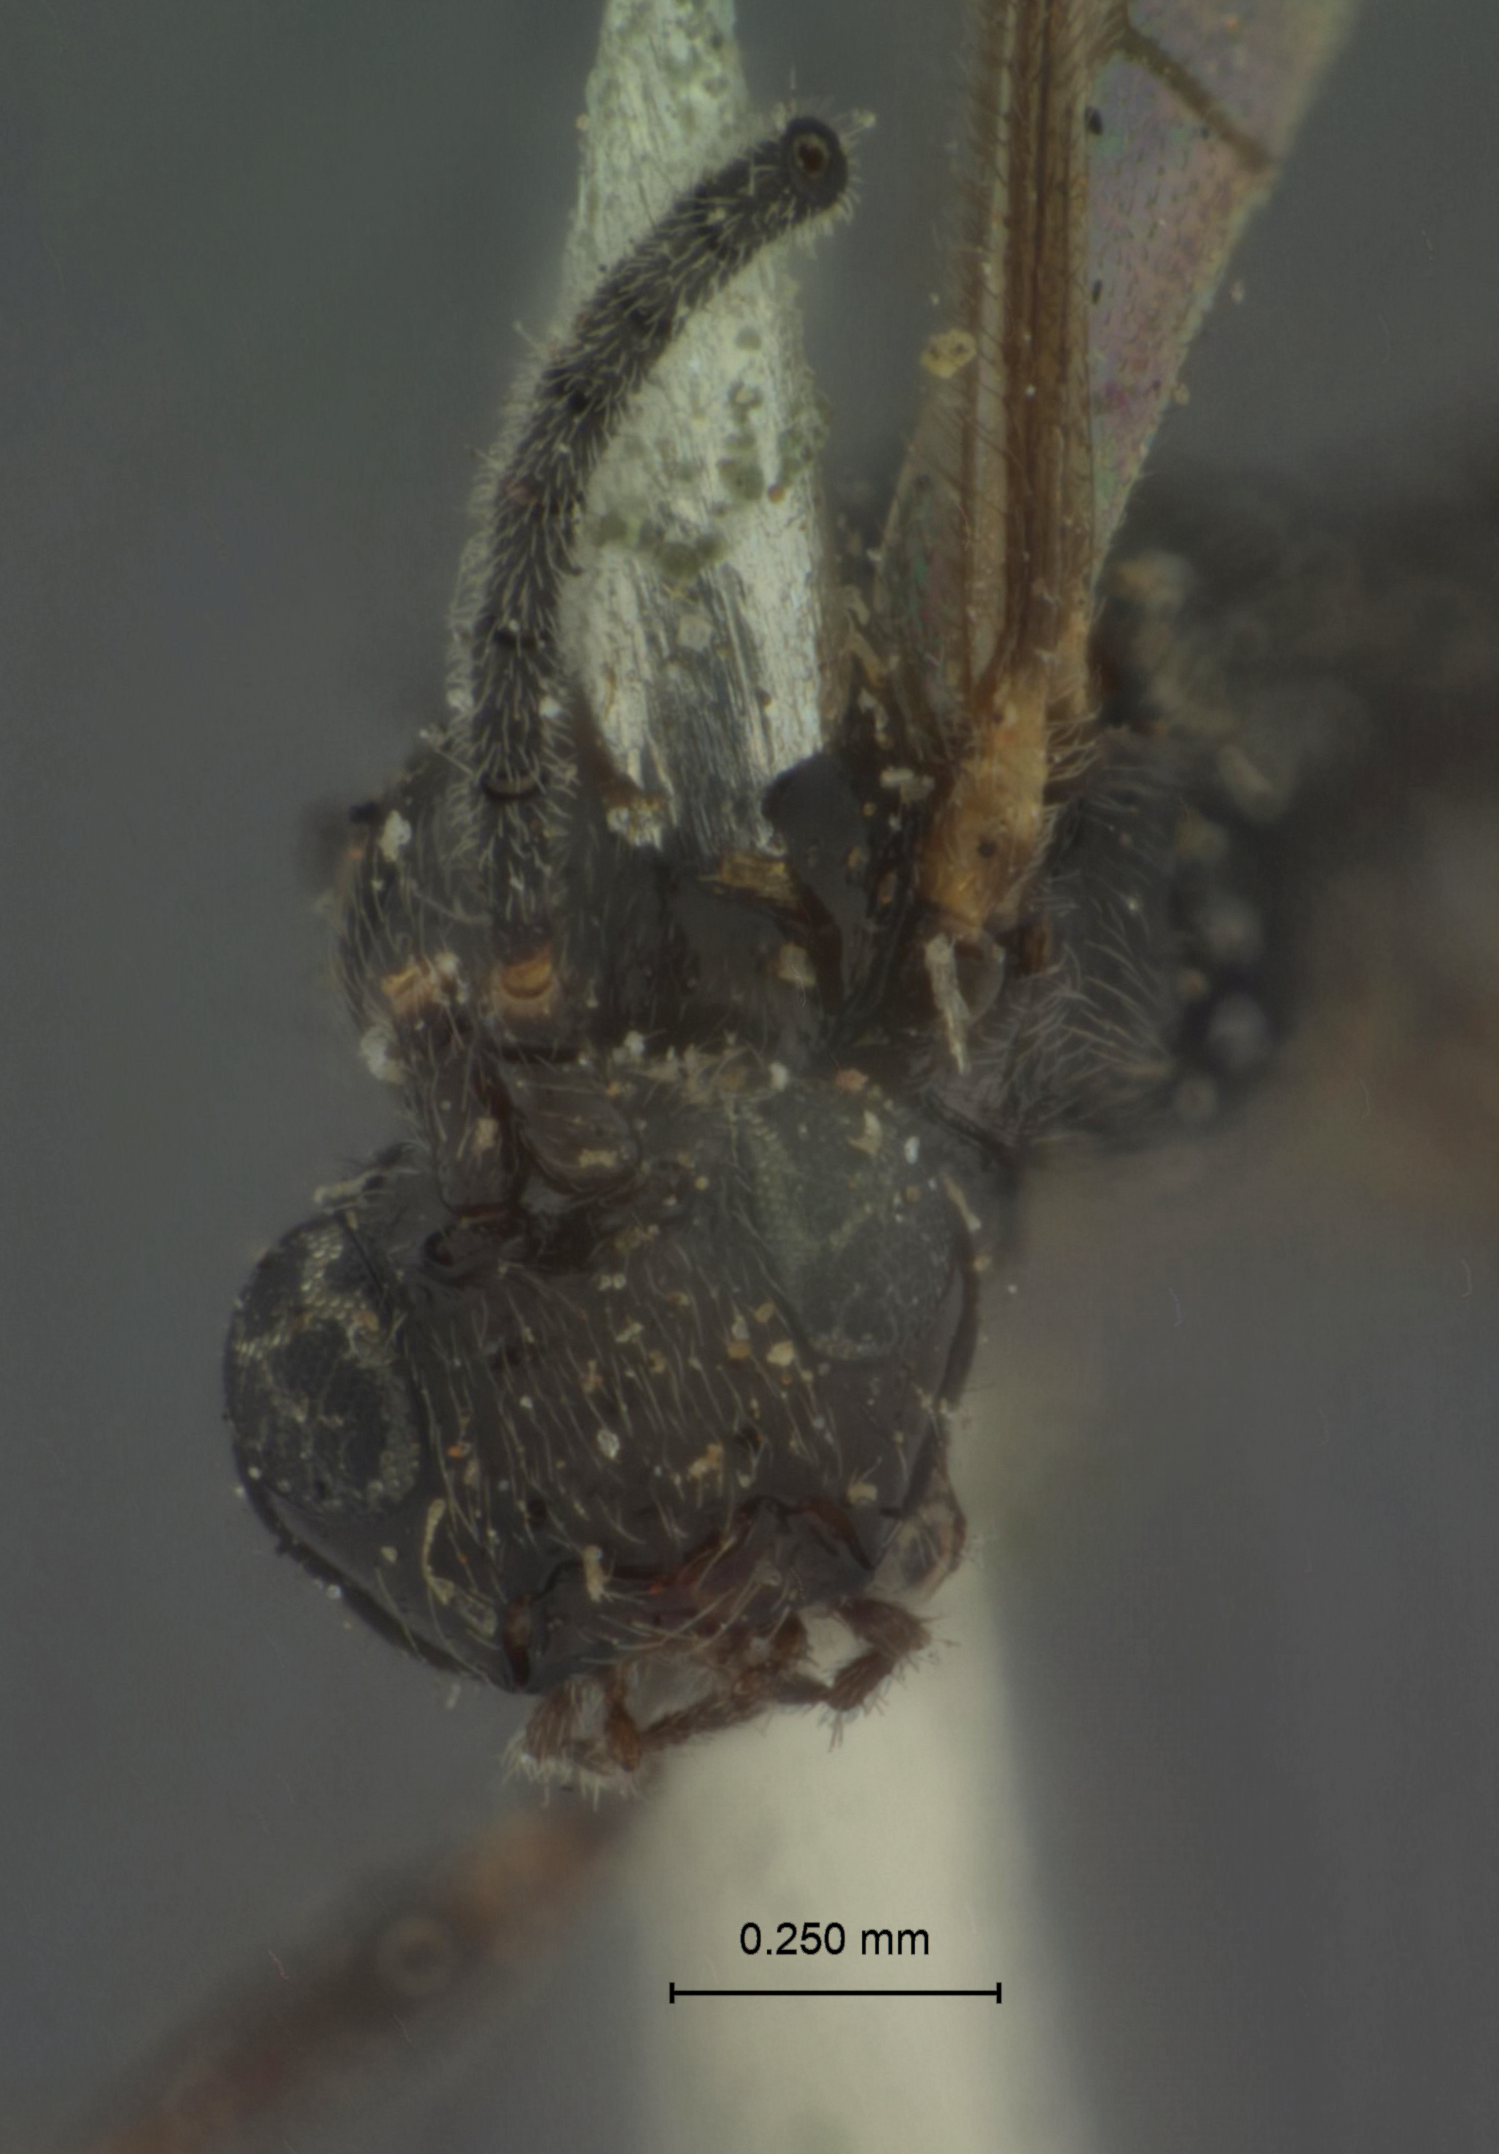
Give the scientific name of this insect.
Xestophya nigripes
